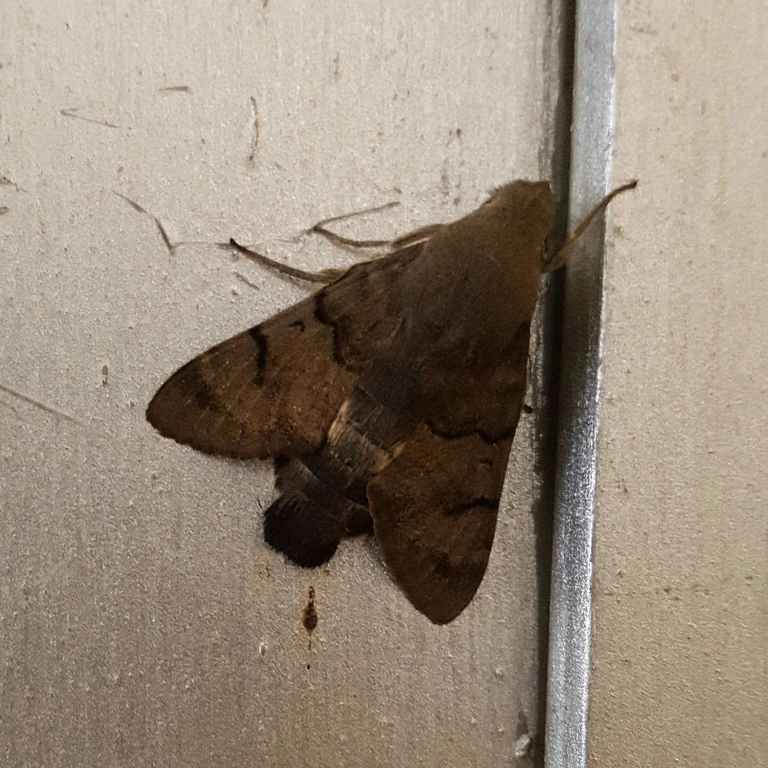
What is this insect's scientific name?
Macroglossum stellatarum
